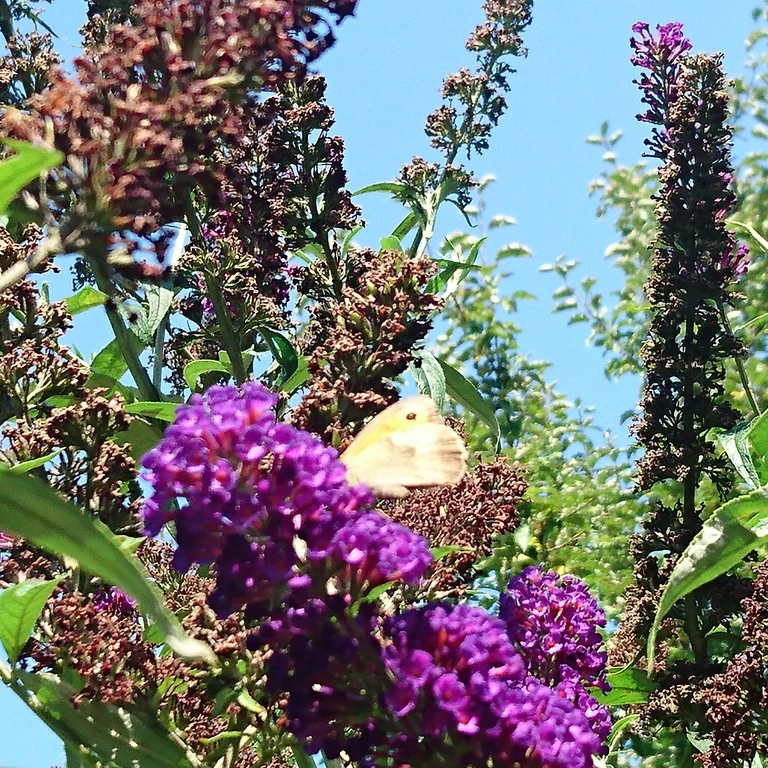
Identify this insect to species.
Maniola jurtina
